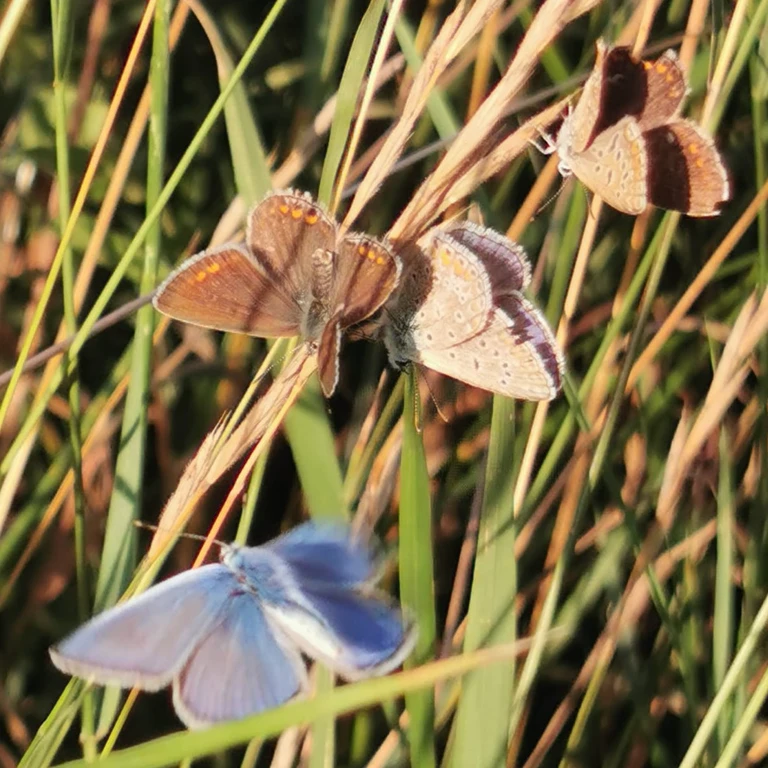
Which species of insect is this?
Polyommatus icarus
